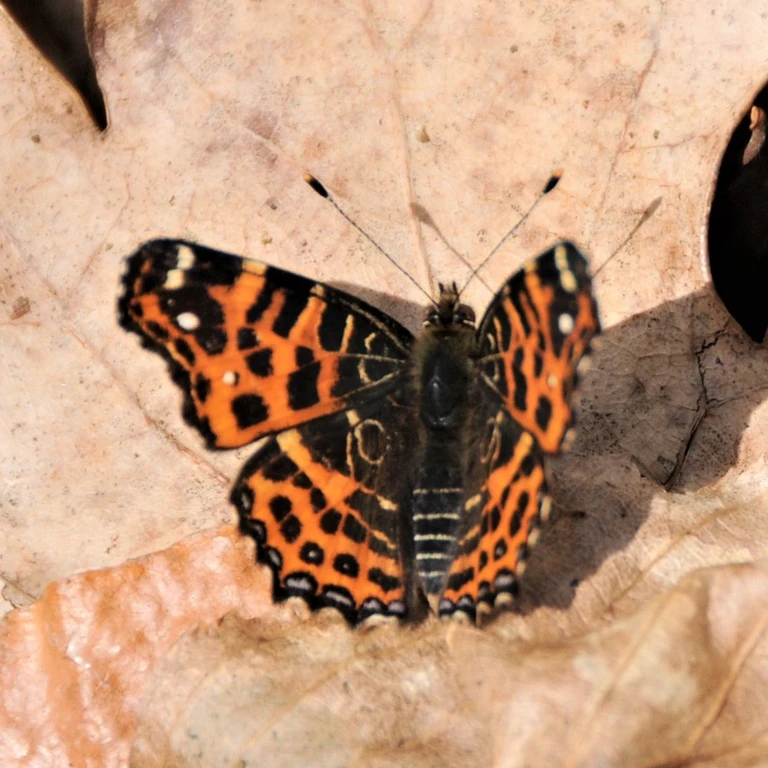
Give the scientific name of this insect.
Araschnia levana
